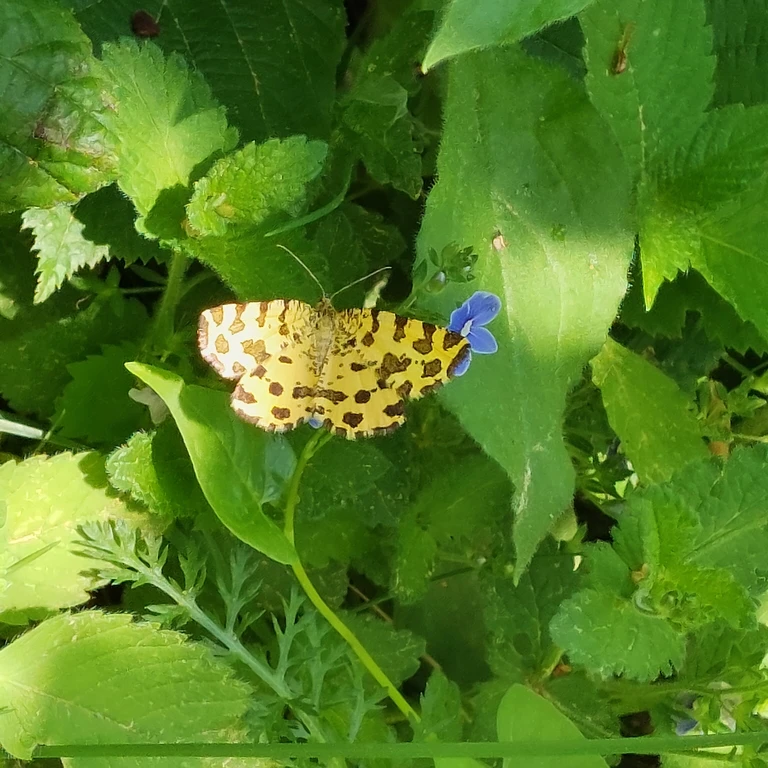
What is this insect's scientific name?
Pseudopanthera macularia
